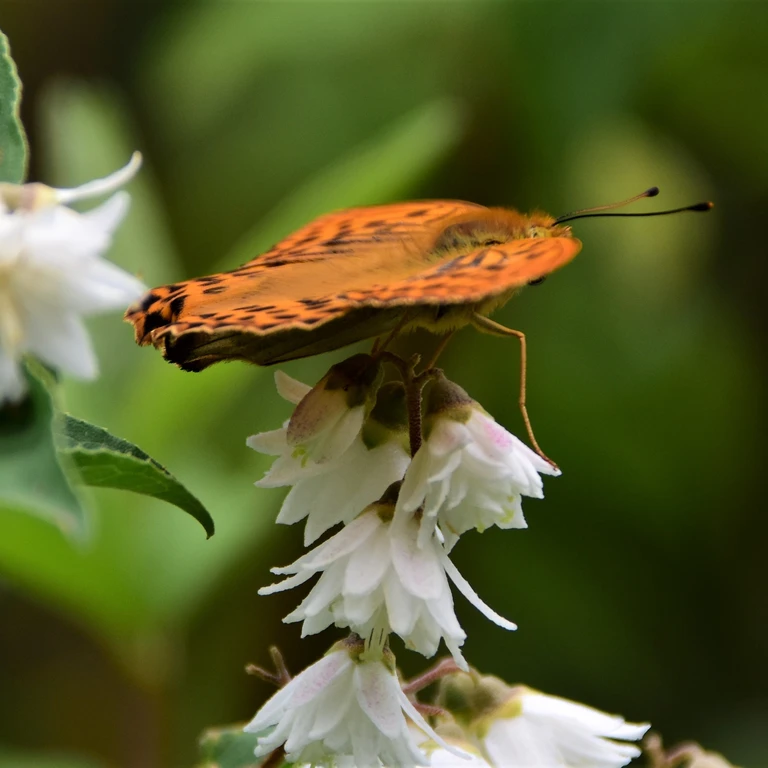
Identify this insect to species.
Argynnis paphia
